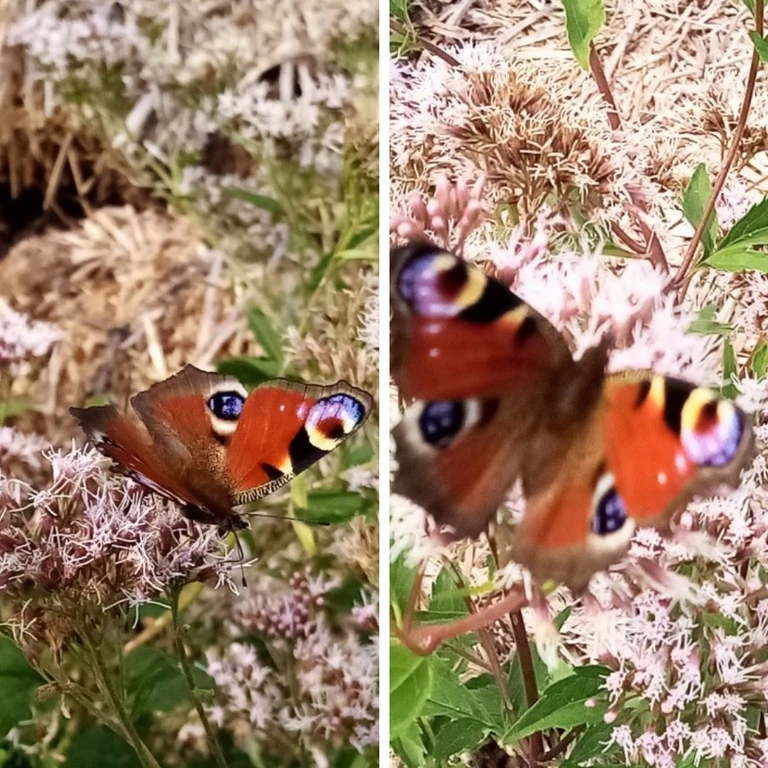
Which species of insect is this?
Aglais io
